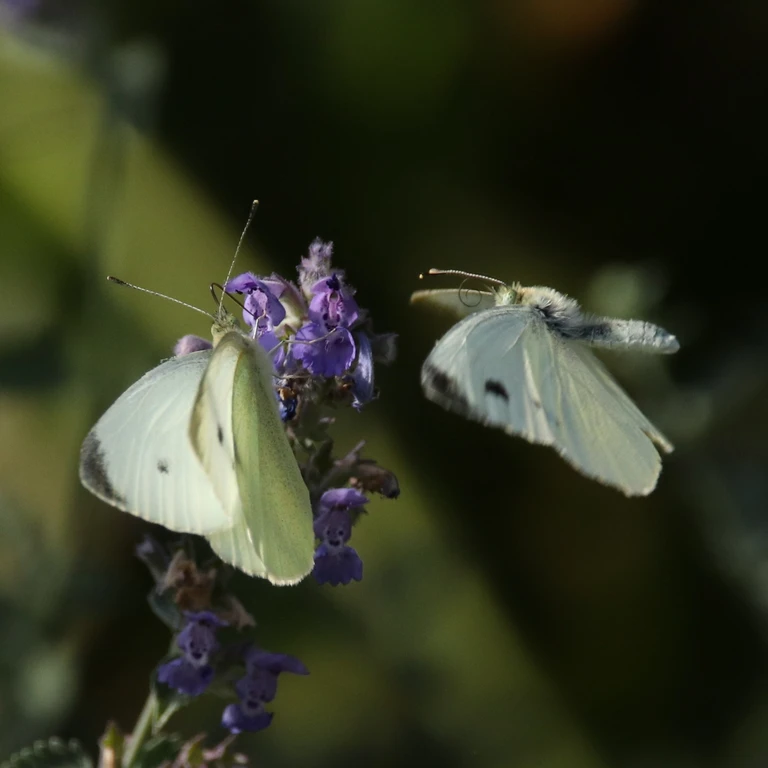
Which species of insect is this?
Pieris rapae
